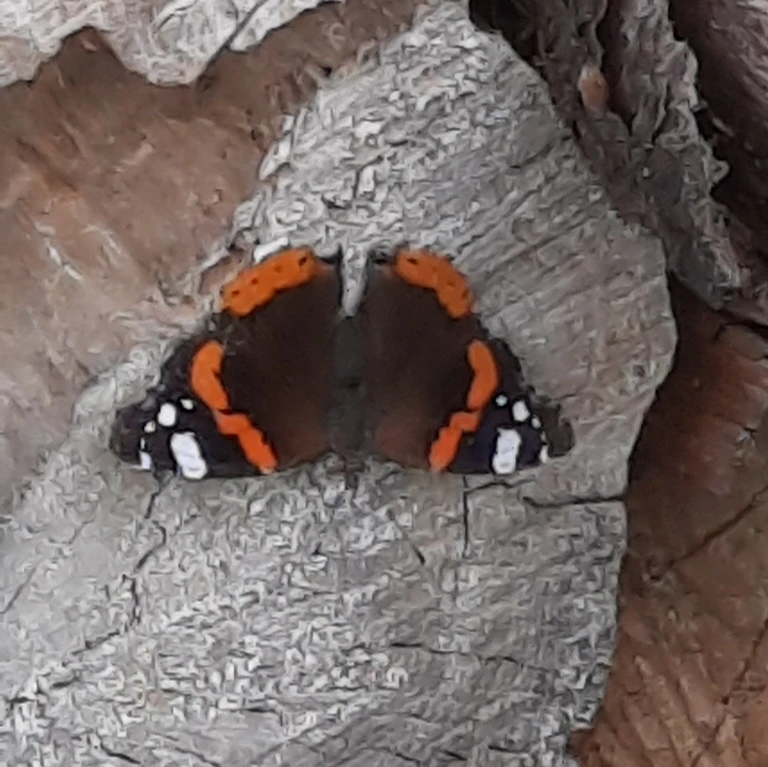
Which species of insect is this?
Vanessa atalanta
